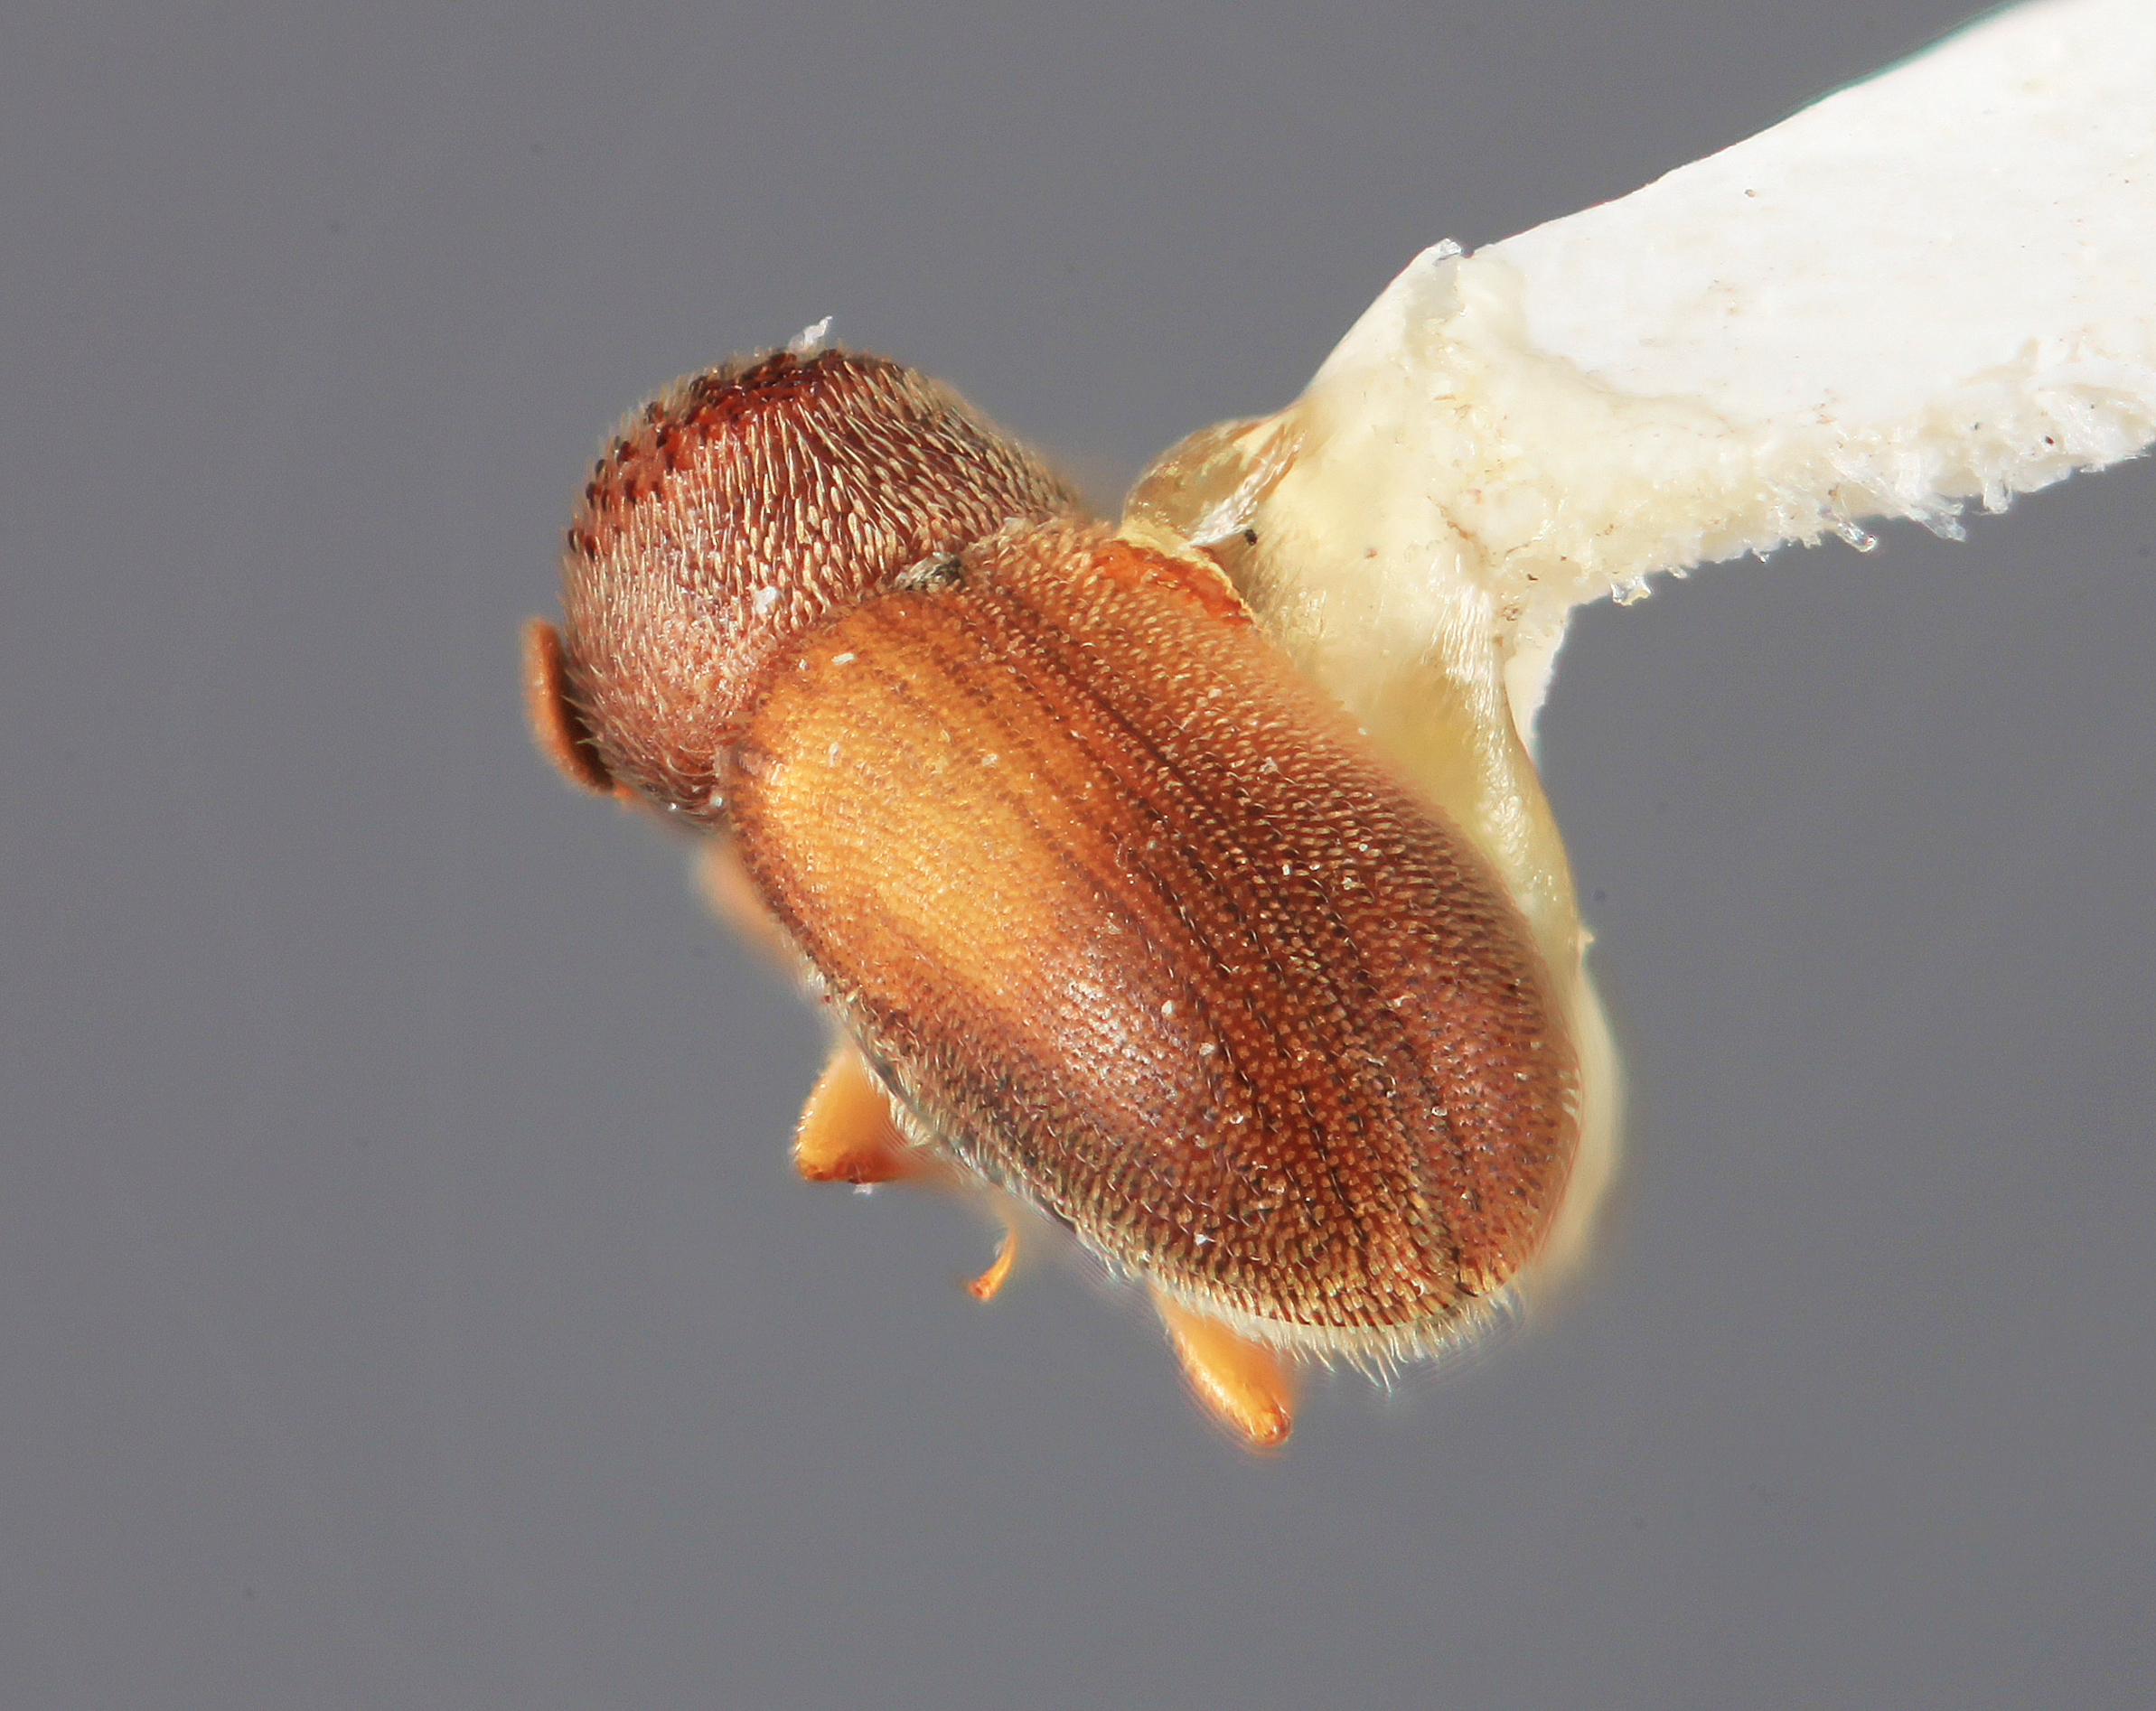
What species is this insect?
Stegomerus vulgaris
